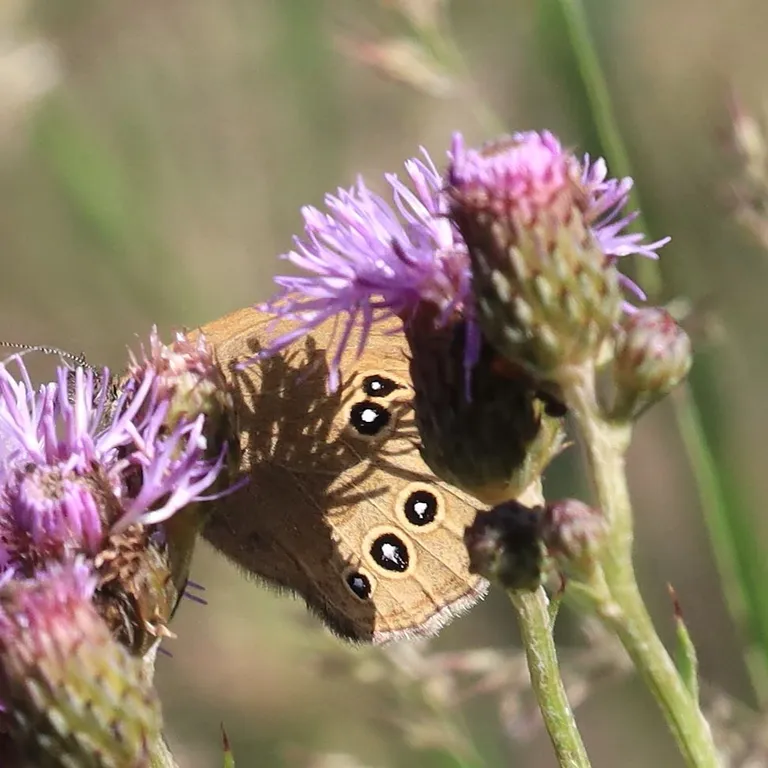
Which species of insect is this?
Aphantopus hyperantus
